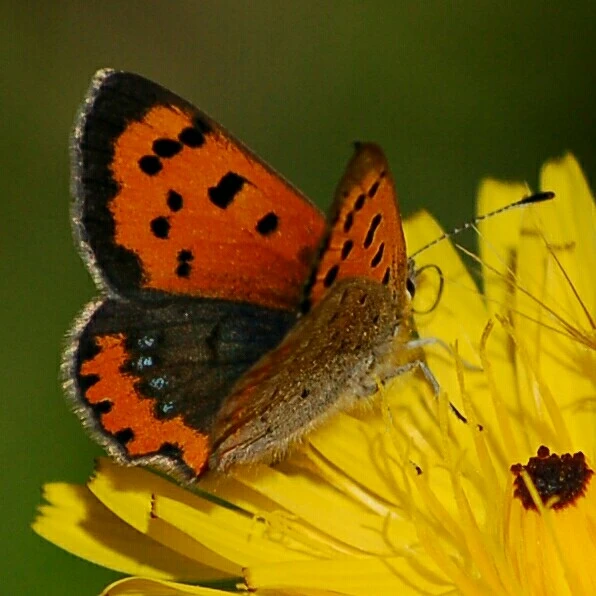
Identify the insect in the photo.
Lycaena phlaeas
